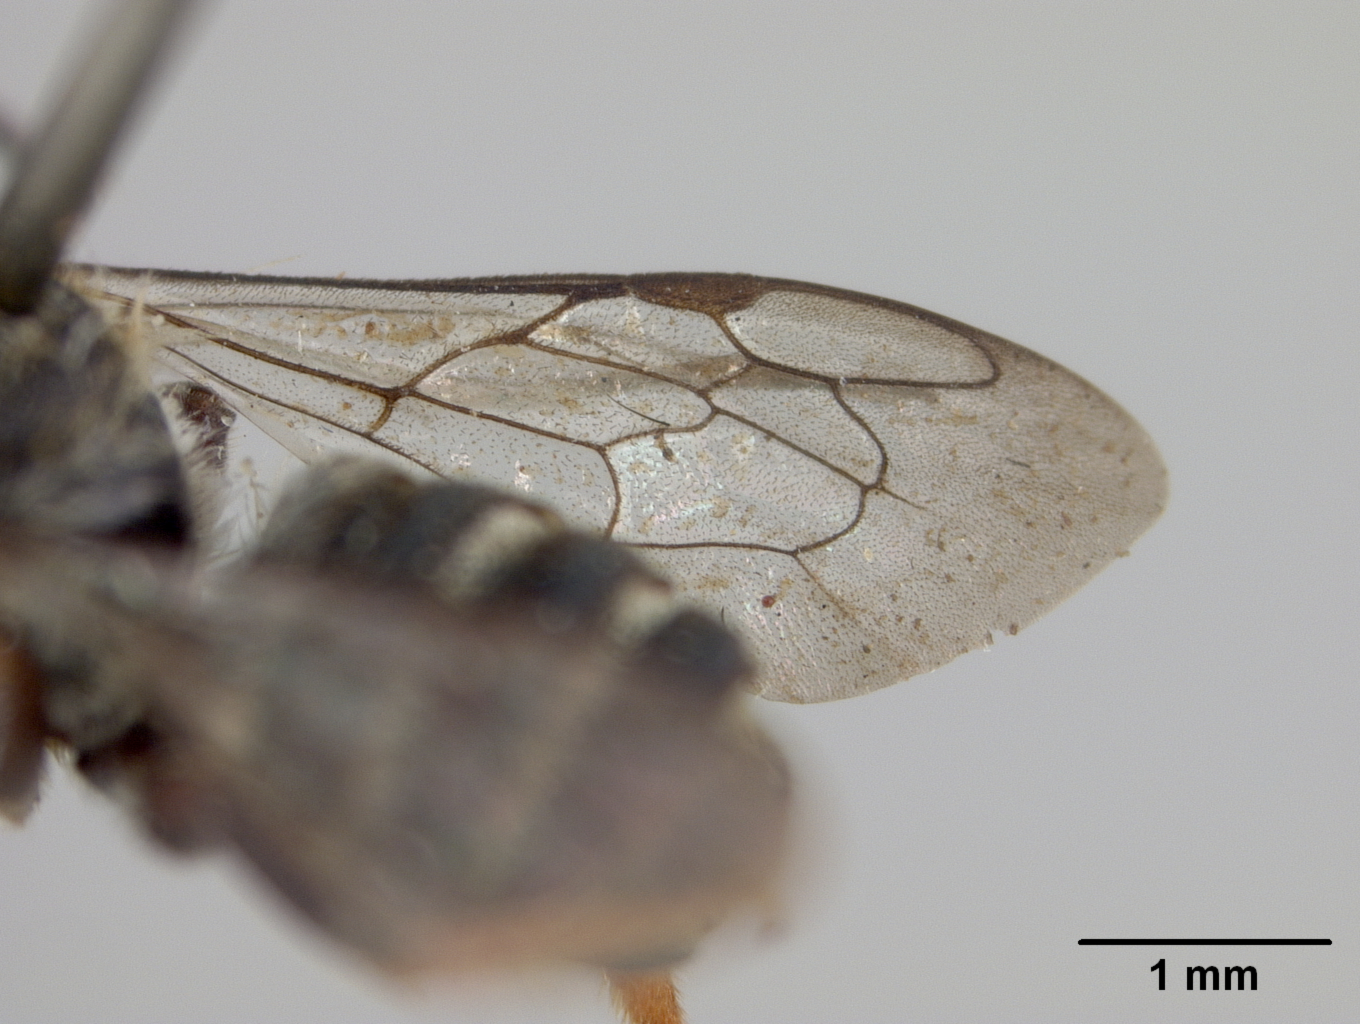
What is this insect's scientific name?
Megachile tarsatula
